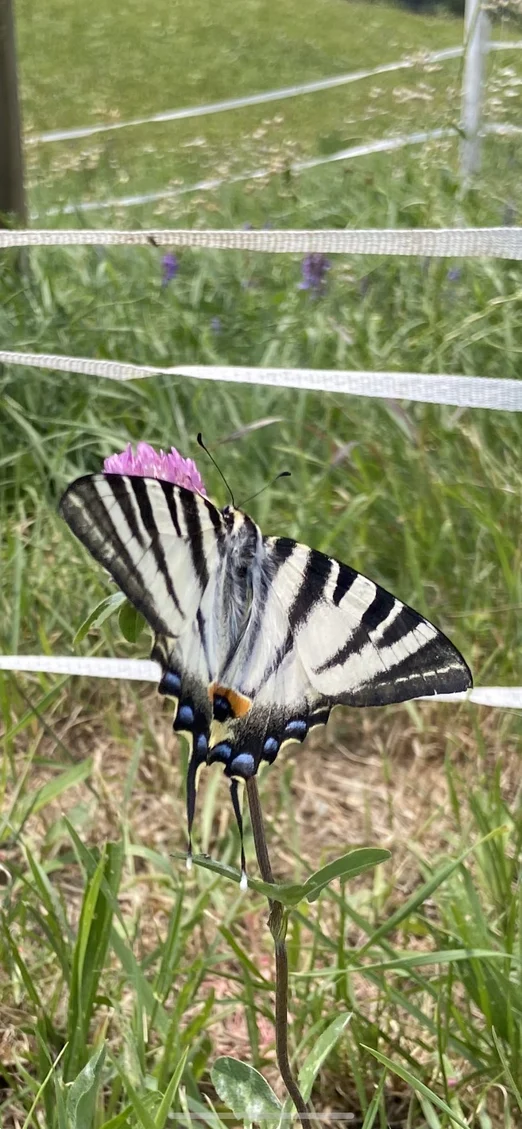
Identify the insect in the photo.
Iphiclides podalirius
